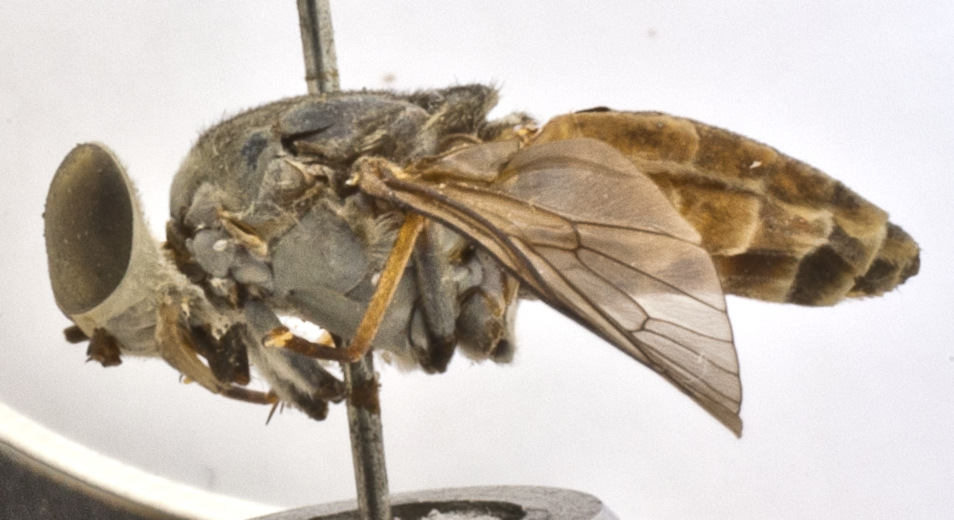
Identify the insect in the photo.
Tabanus griseilineis
